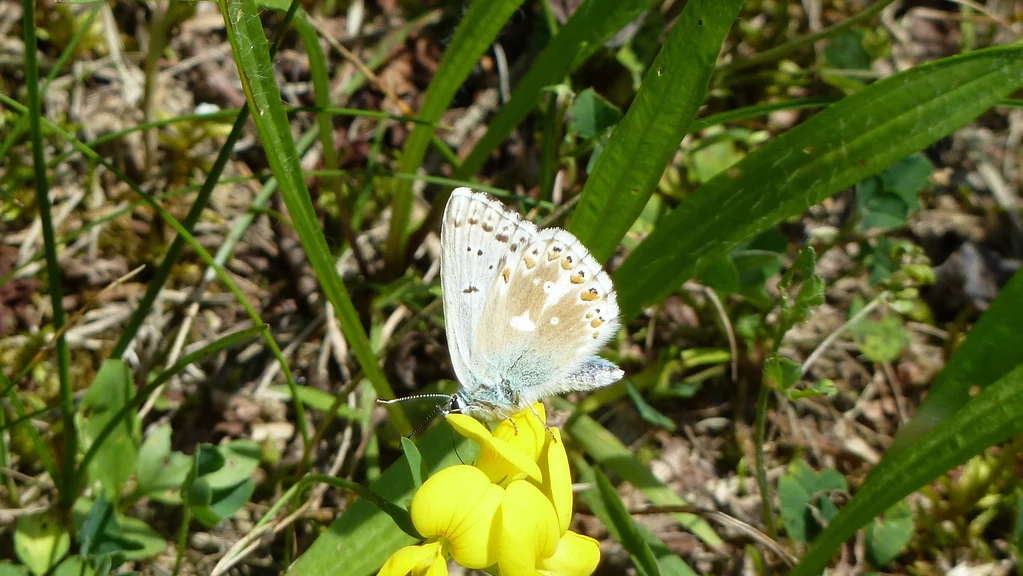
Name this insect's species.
Lysandra coridon
